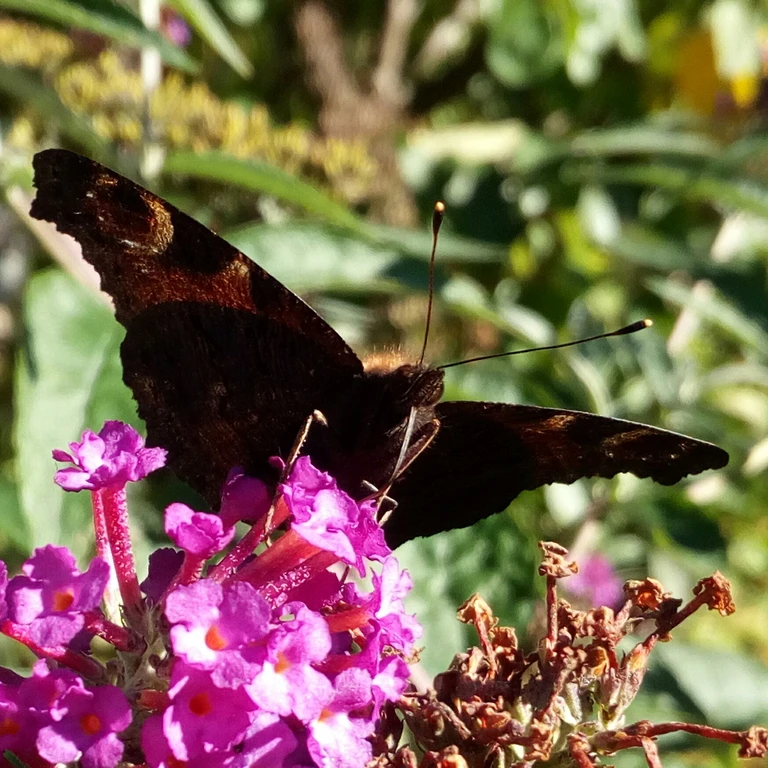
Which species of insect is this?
Aglais io
